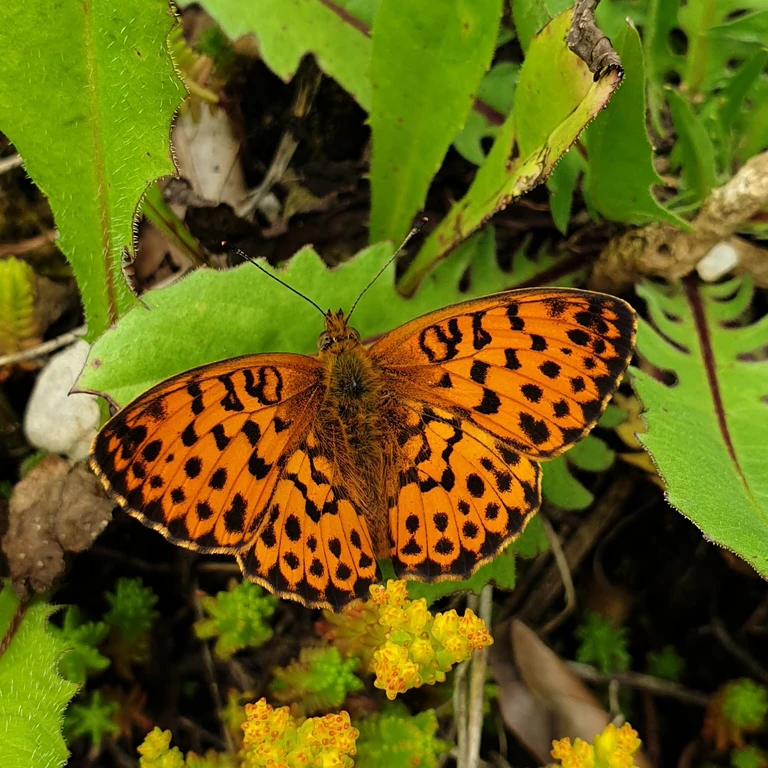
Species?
Brenthis daphne
